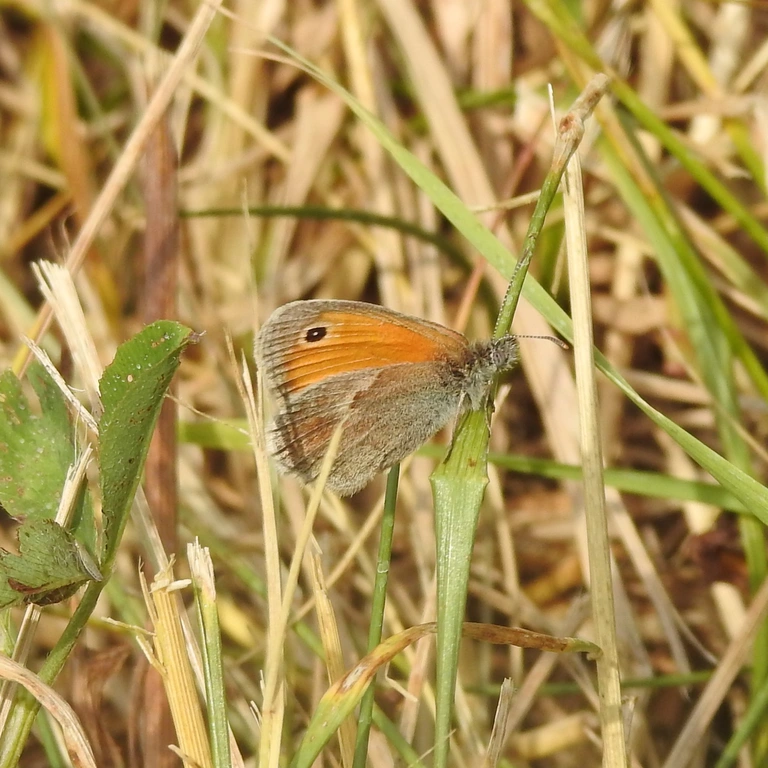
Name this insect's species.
Coenonympha pamphilus
